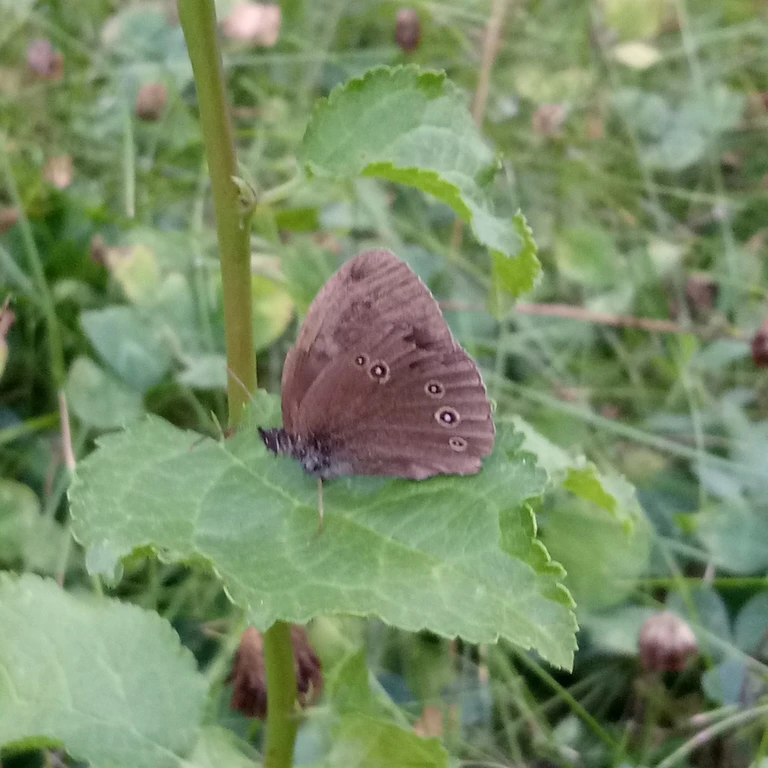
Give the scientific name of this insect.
Aphantopus hyperantus
